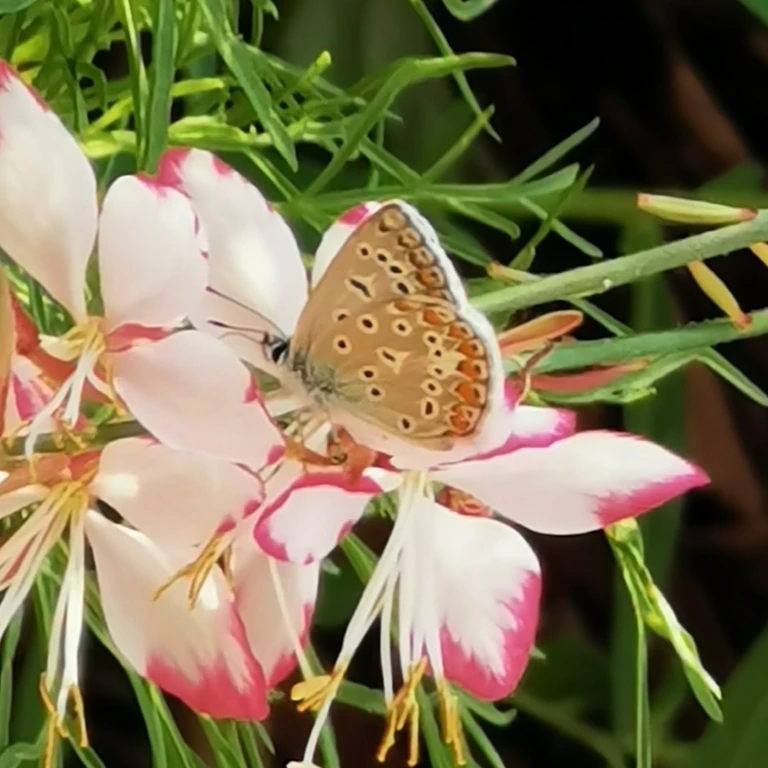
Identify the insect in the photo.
Polyommatus icarus
